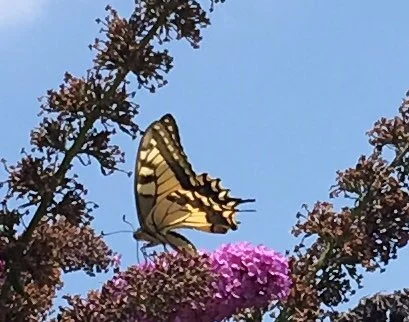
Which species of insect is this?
Papilio machaon
